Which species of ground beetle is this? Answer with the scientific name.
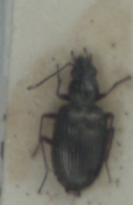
Bembidion punctulatum
